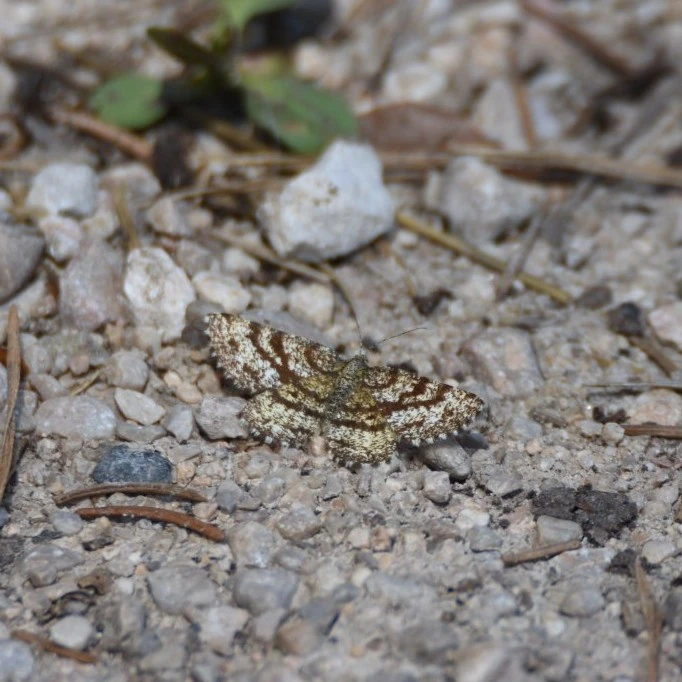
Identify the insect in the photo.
Ematurga atomaria
